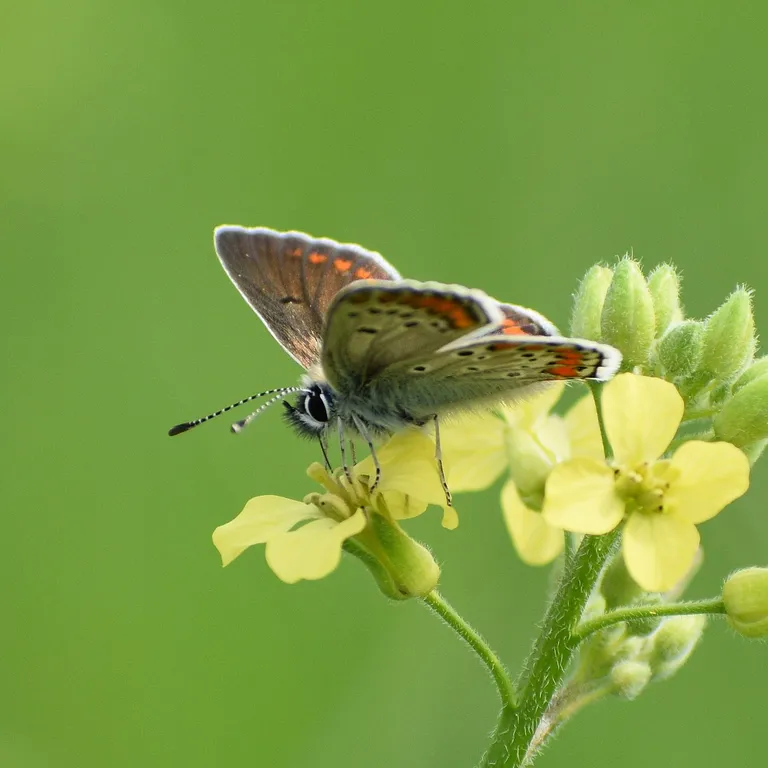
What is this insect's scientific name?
Aricia agestis/artaxerxes
